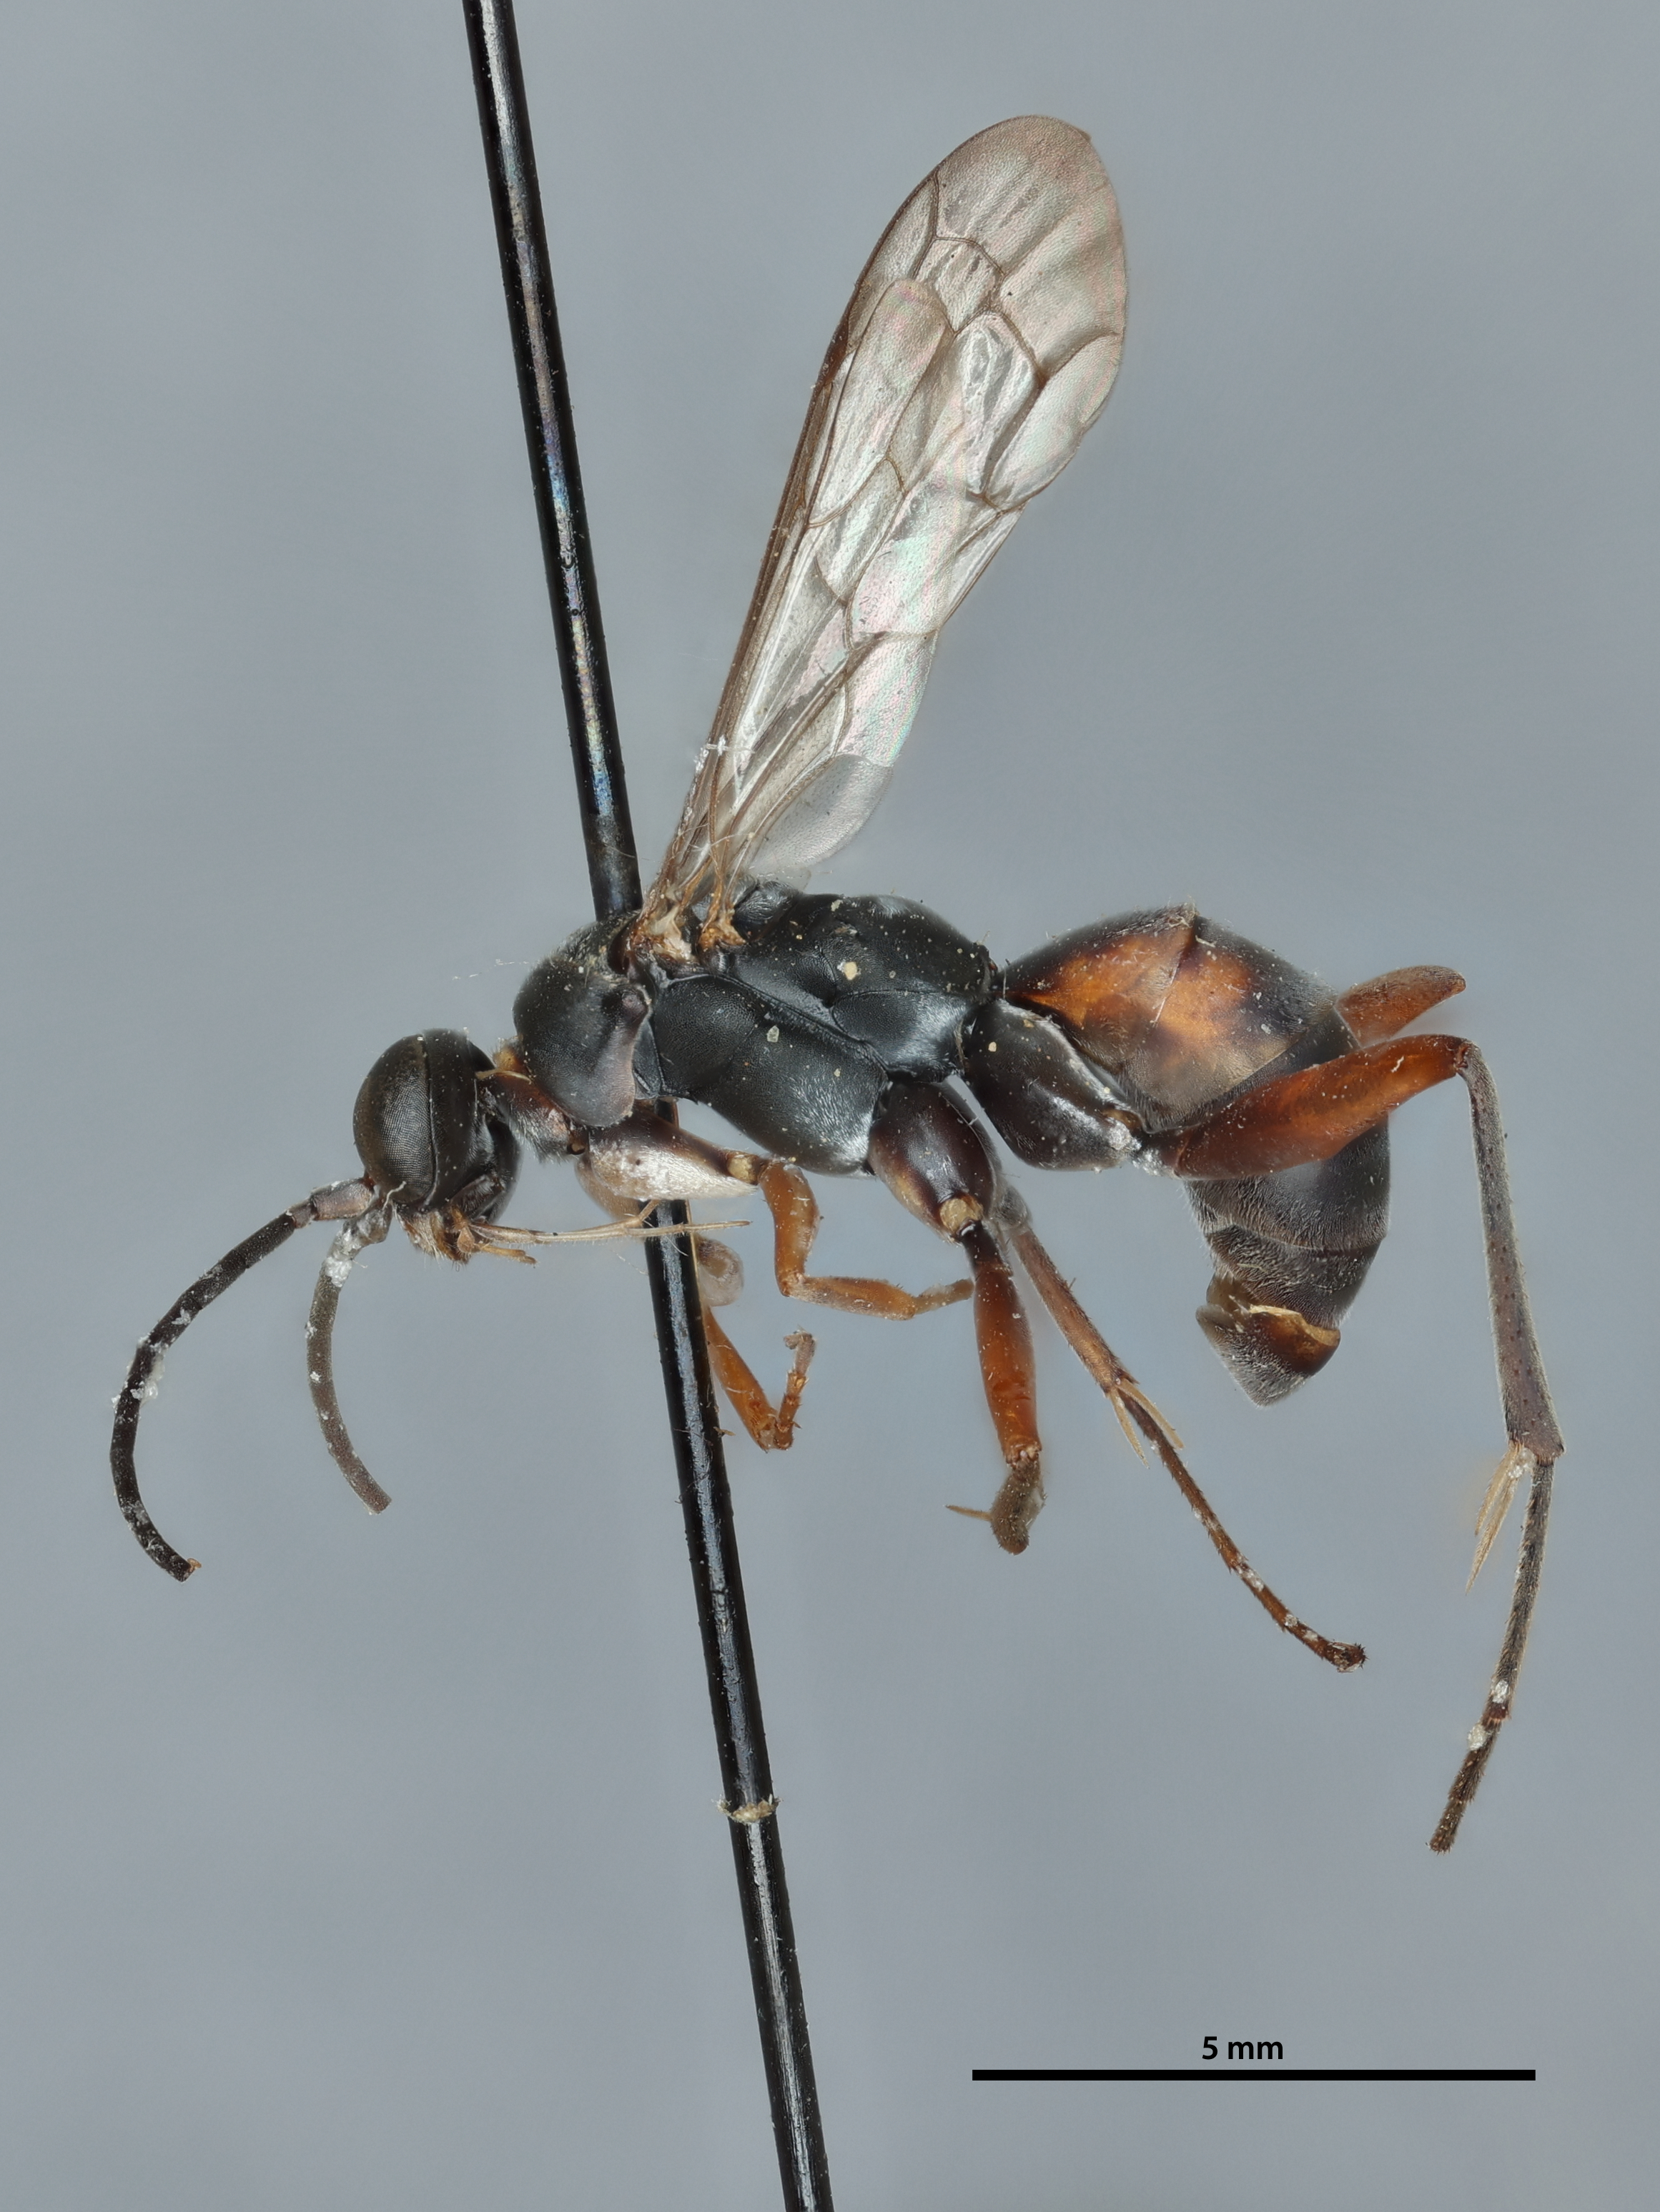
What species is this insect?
Minagenia major
